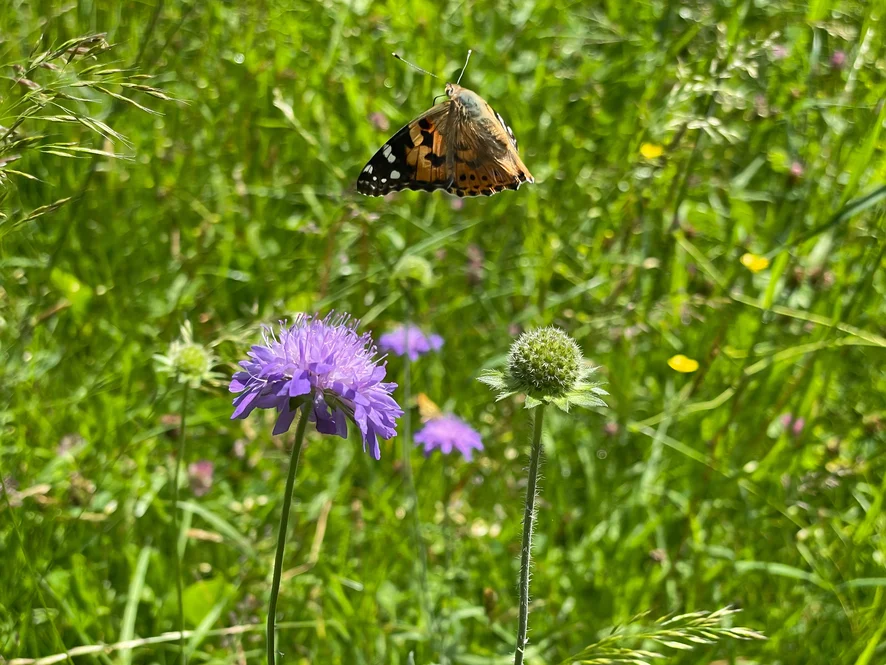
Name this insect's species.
Vanessa cardui
